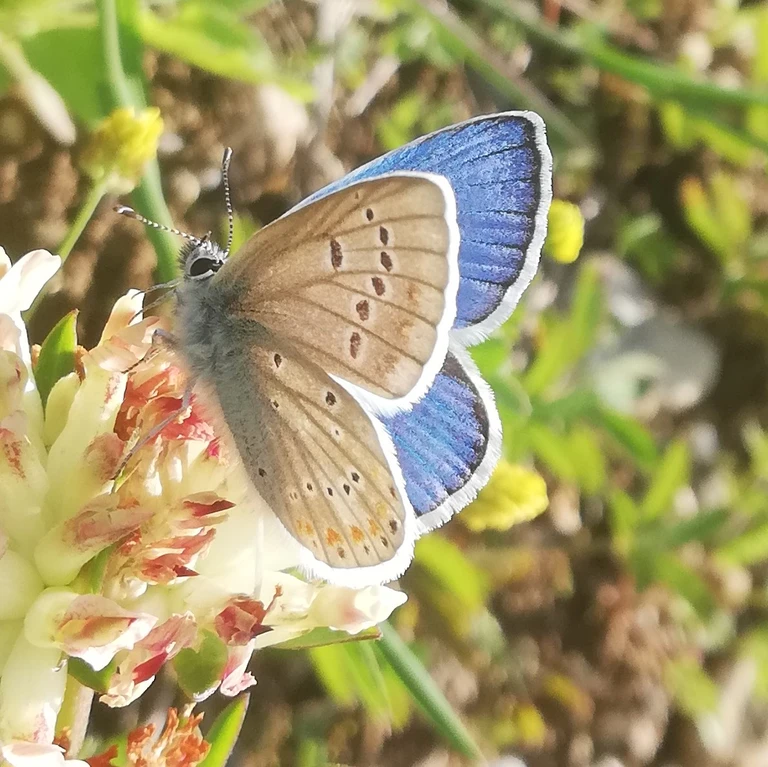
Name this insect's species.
Polyommatus dorylas
